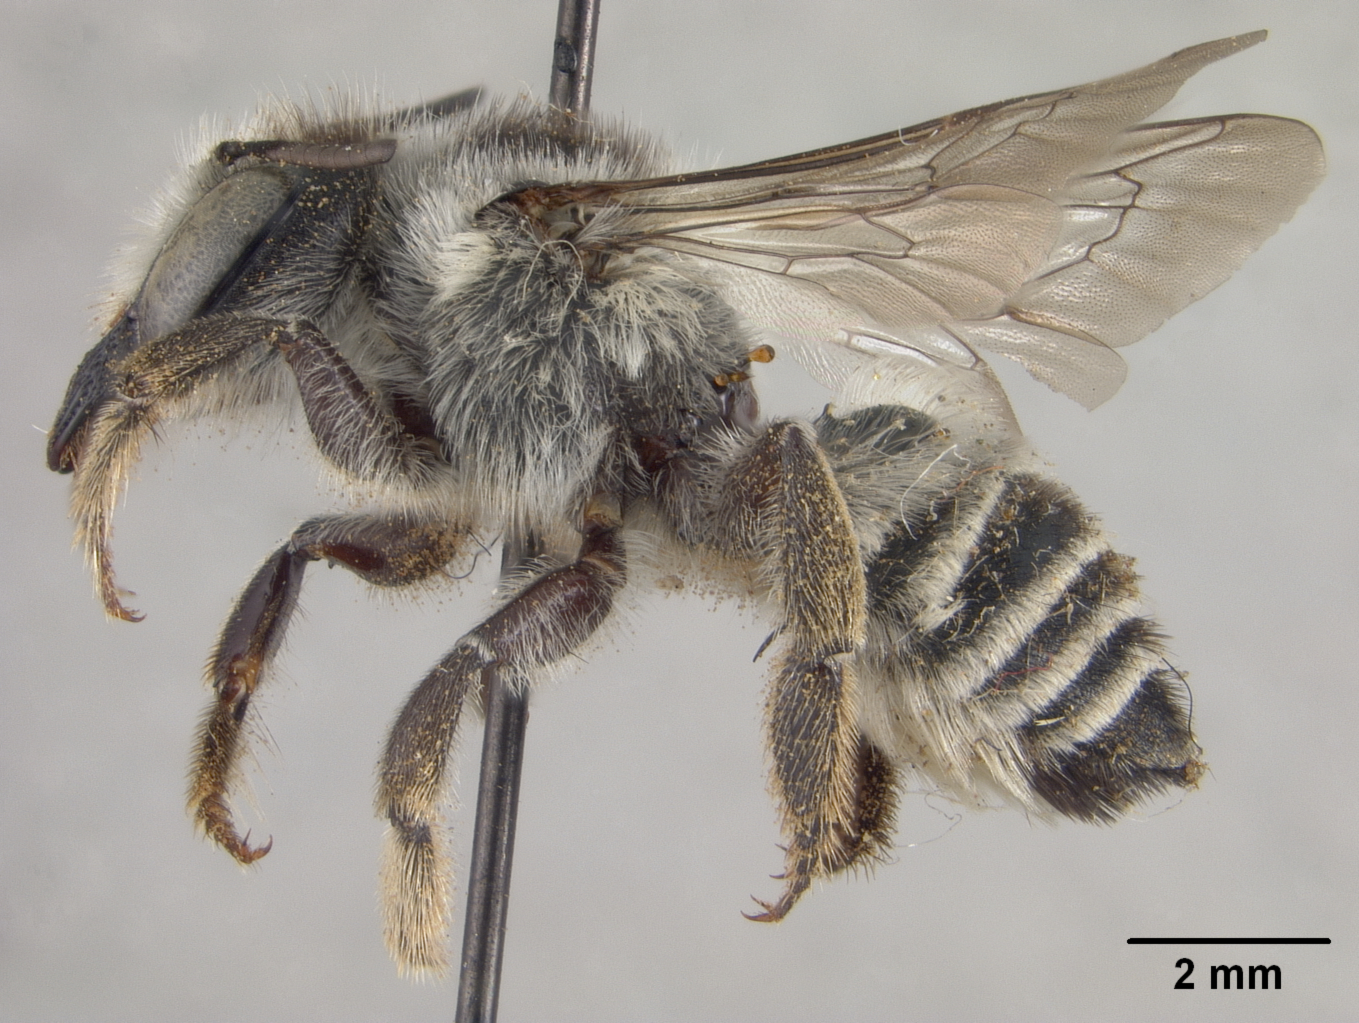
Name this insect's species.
Megachile moschata
